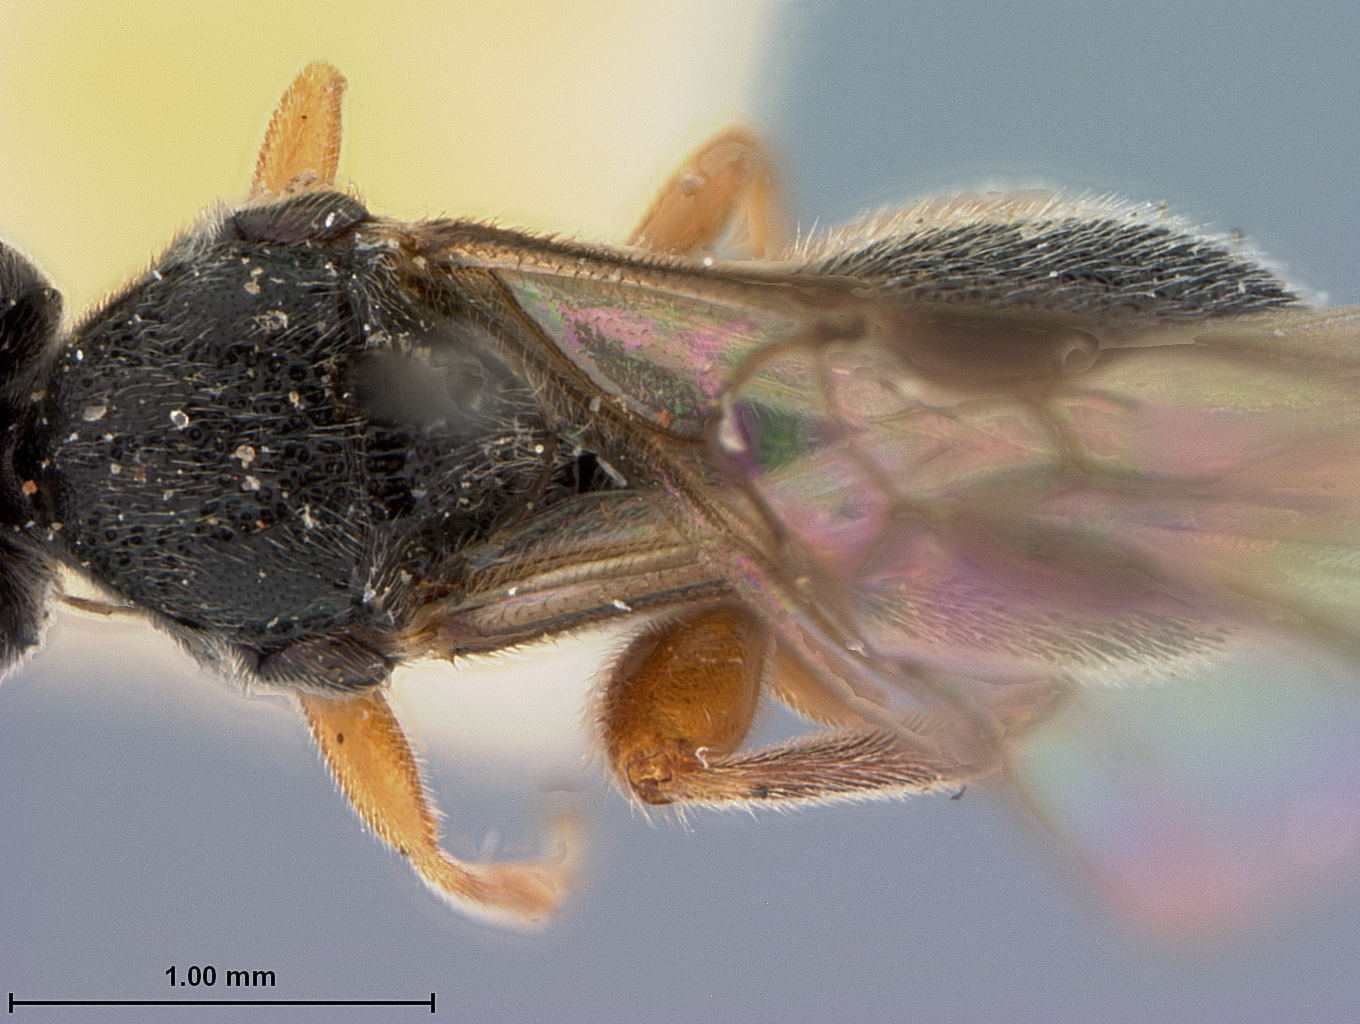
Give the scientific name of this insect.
Urosigalphus punctifrons
